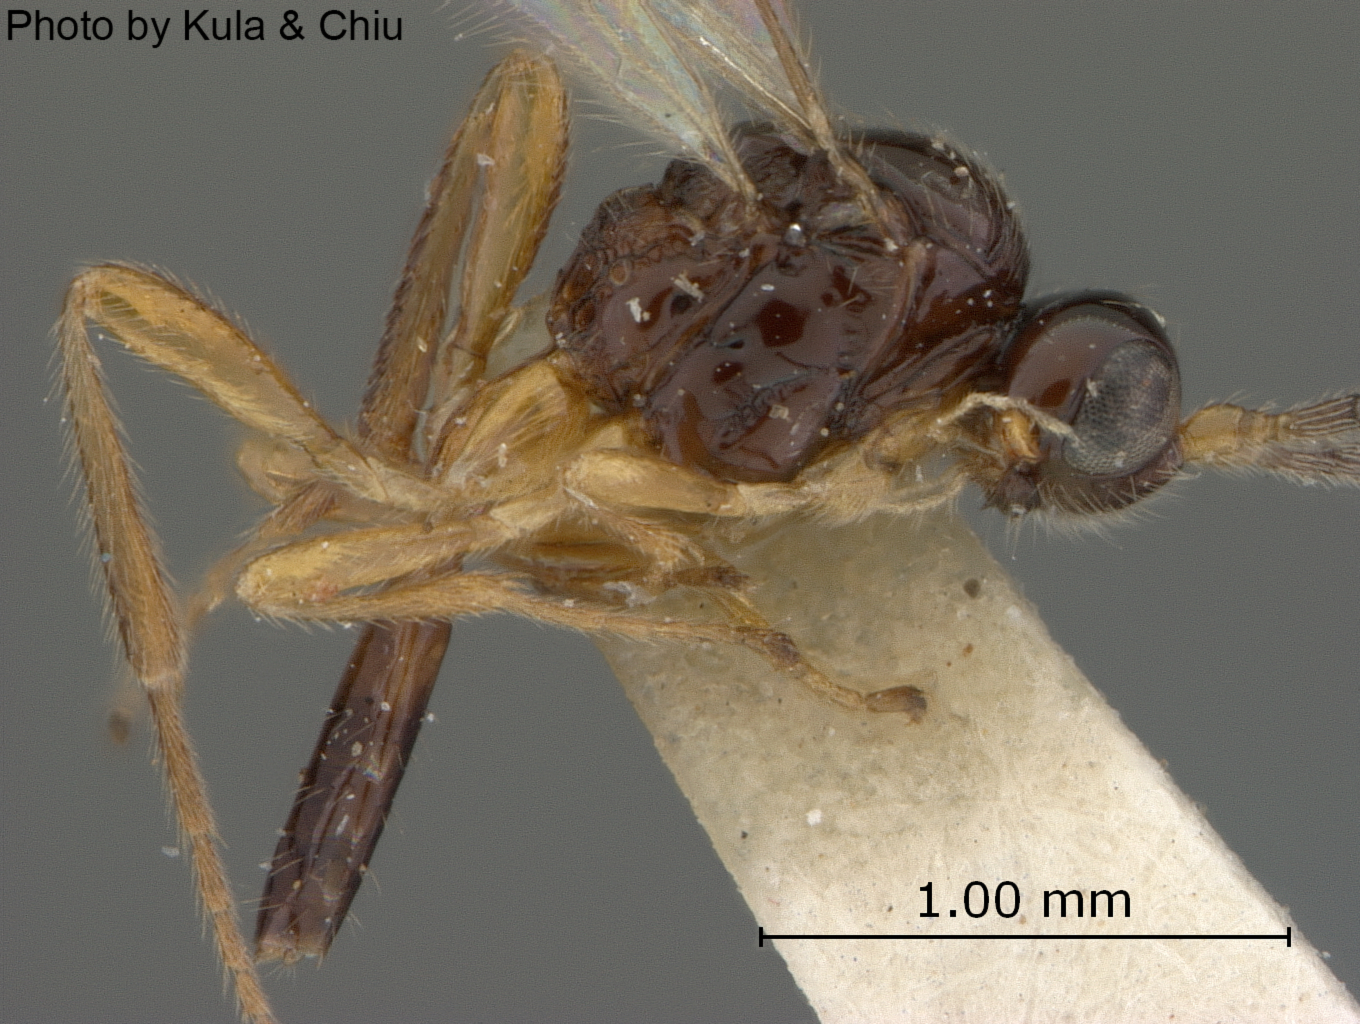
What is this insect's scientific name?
Synaldis altera
